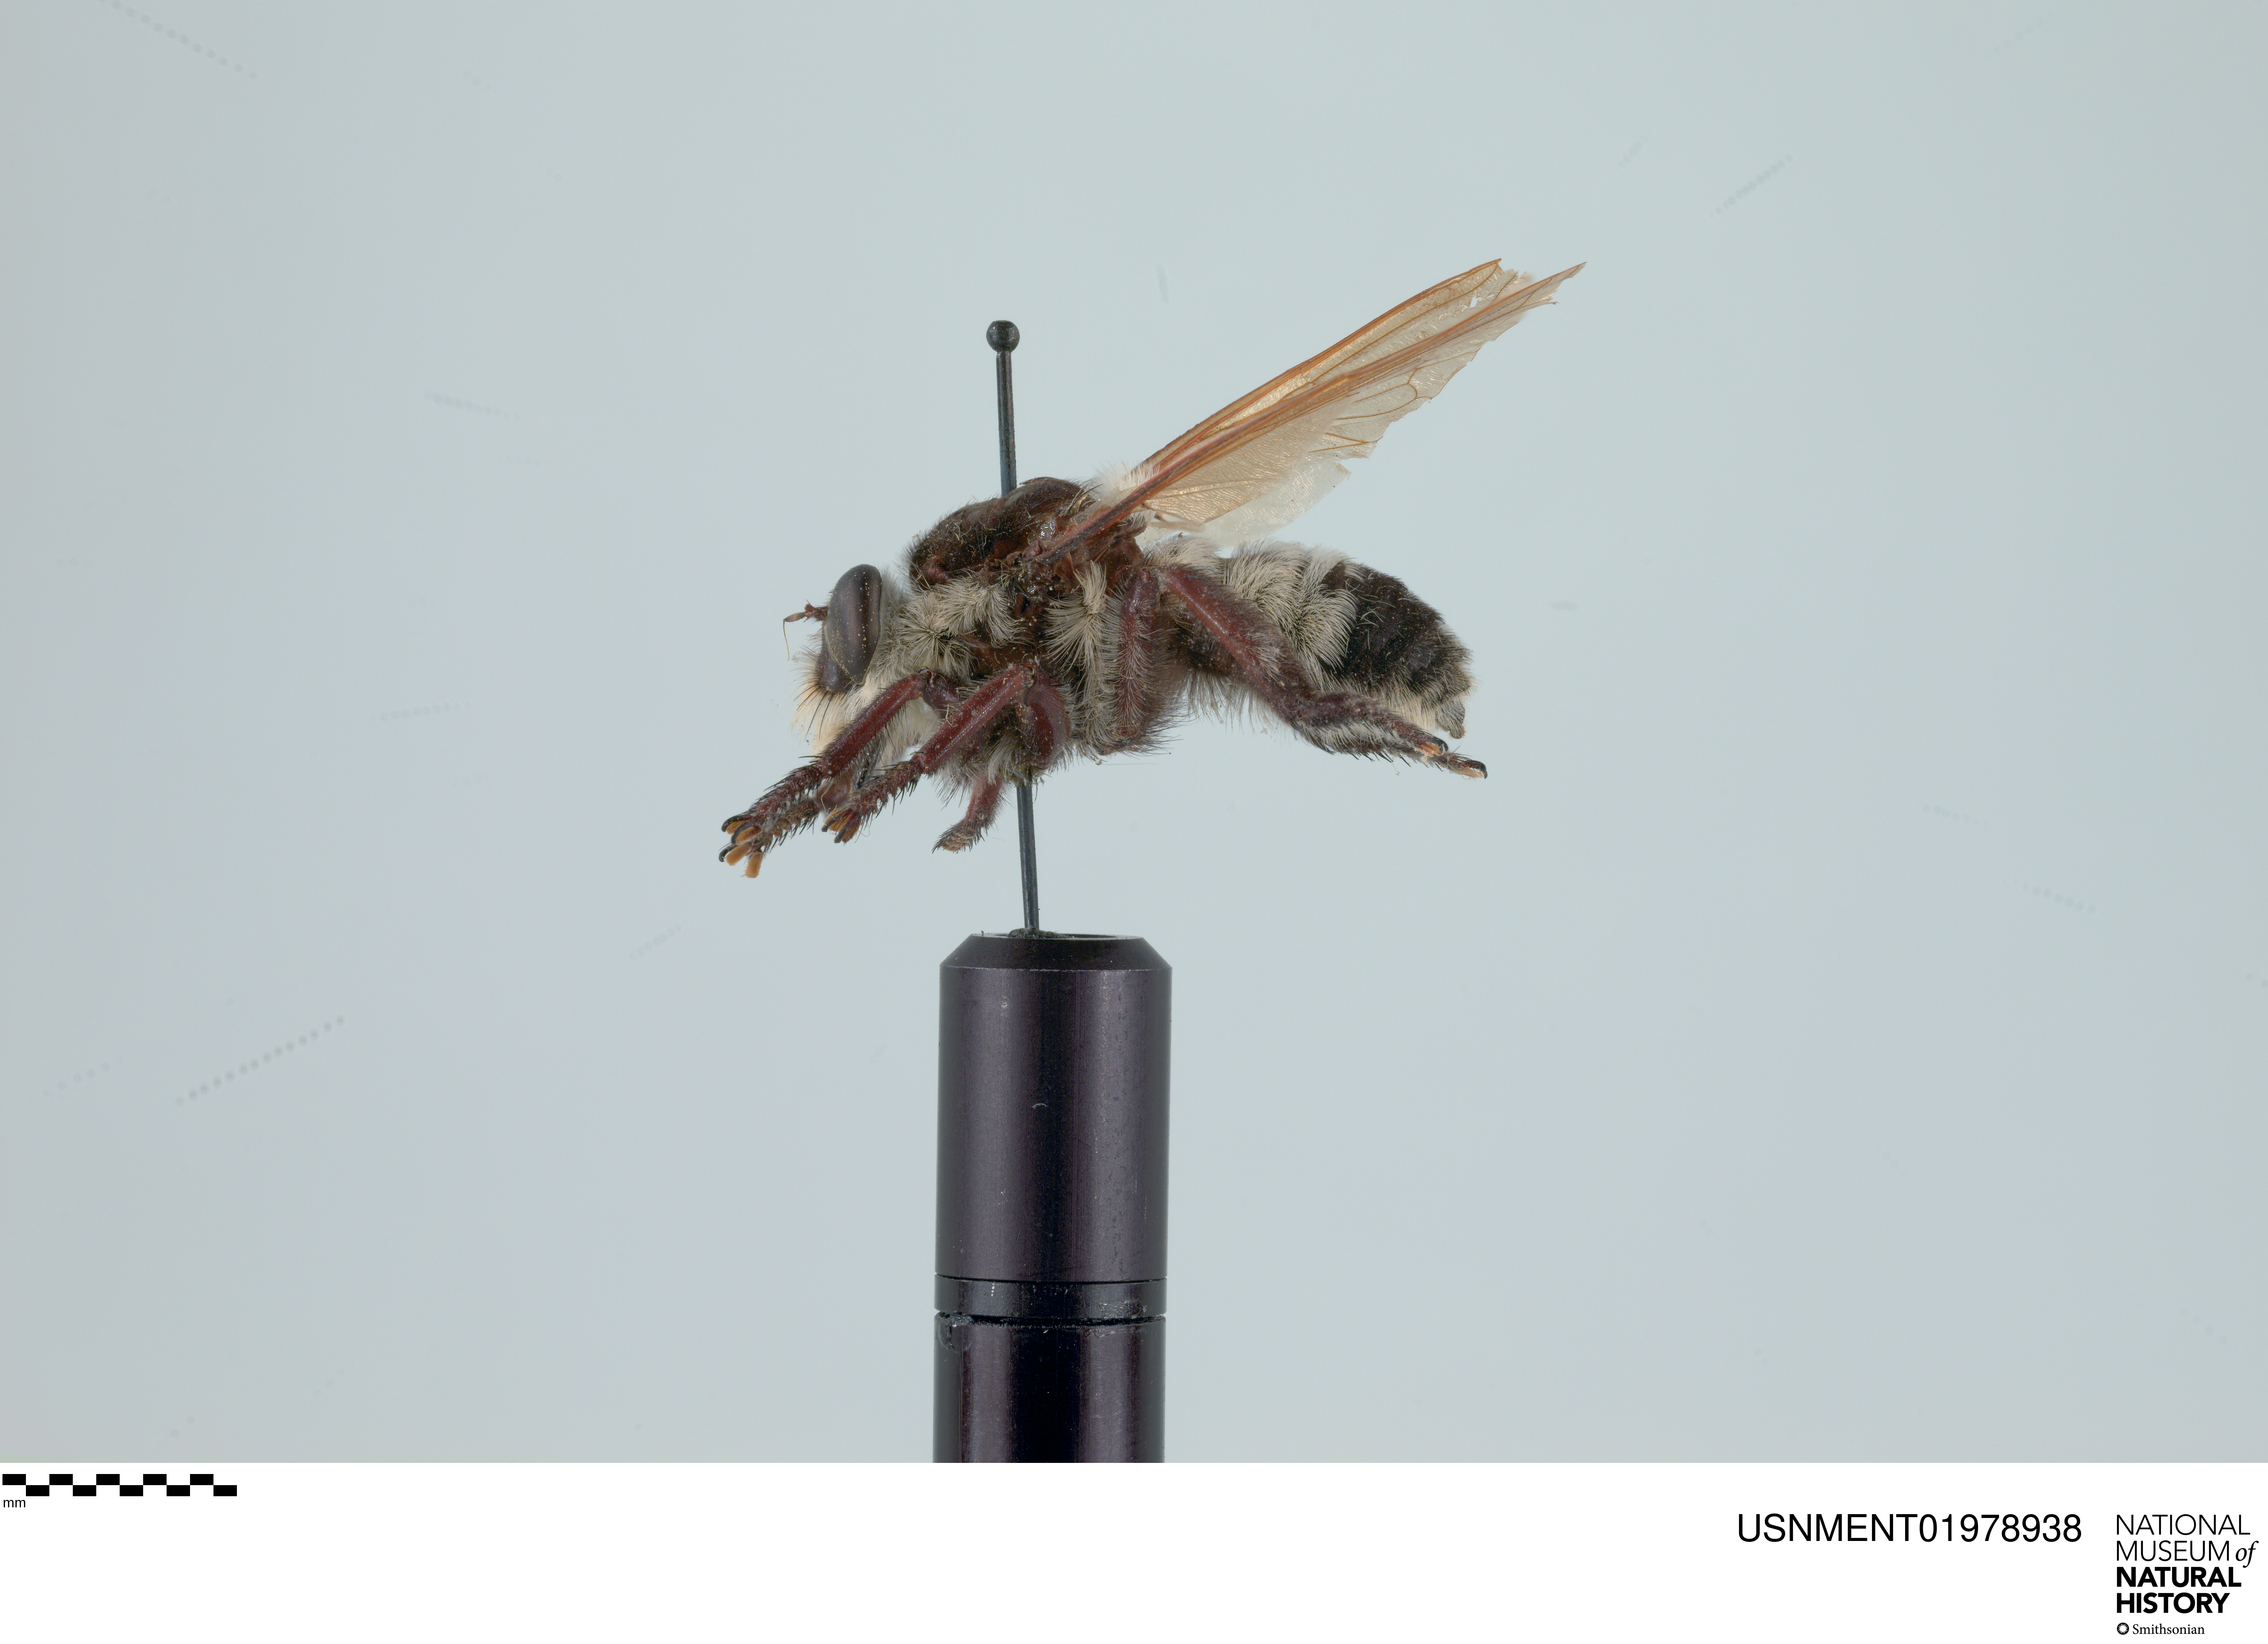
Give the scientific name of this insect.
Mallophora bomboides
